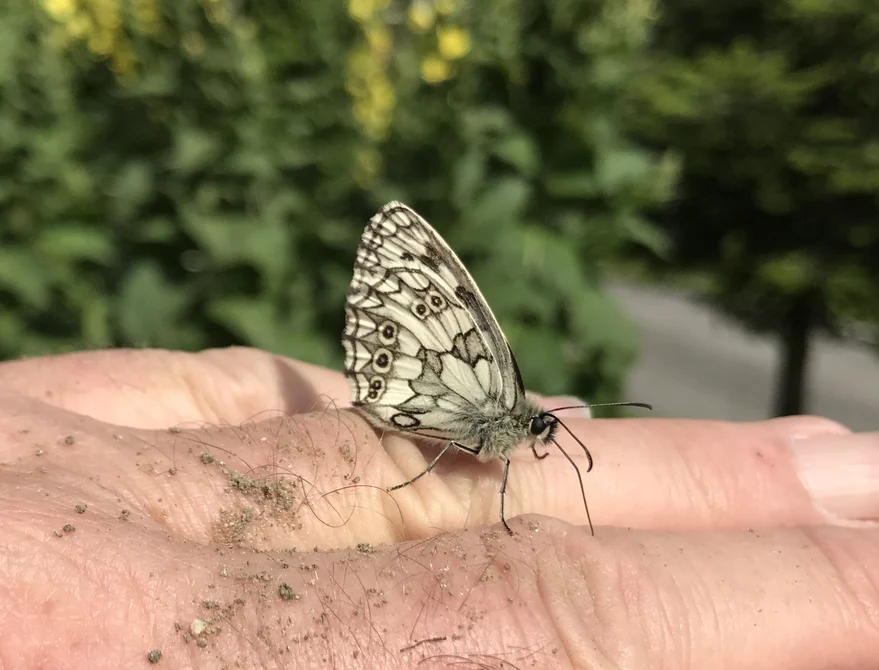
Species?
Melanargia galathea
